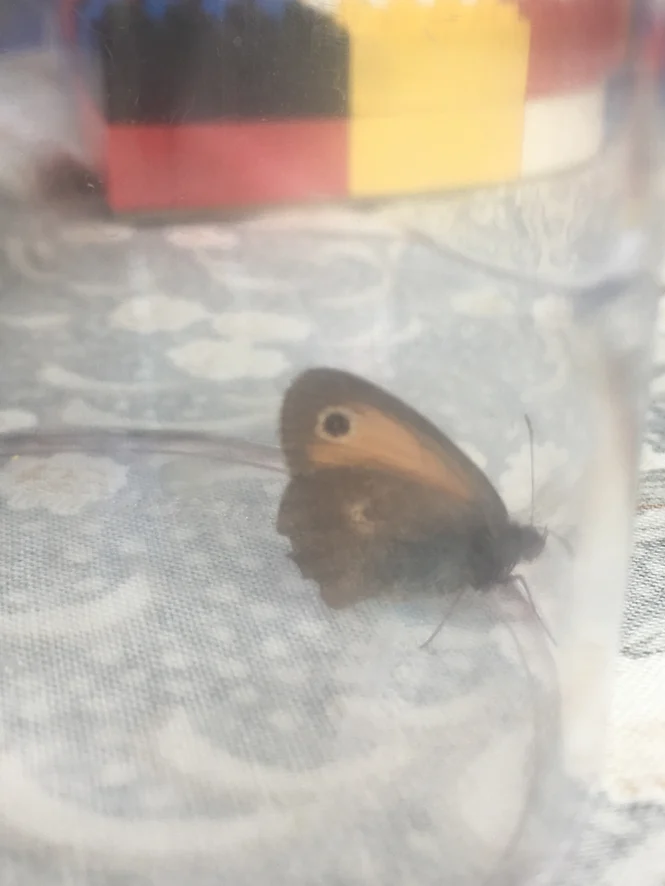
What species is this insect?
Coenonympha pamphilus
